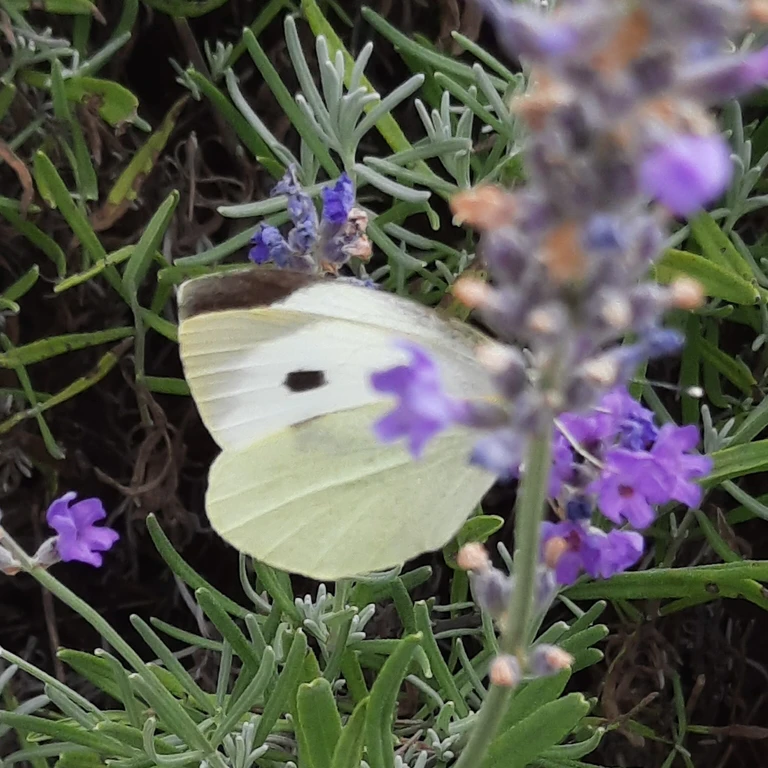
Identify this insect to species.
Pieris brassicae
